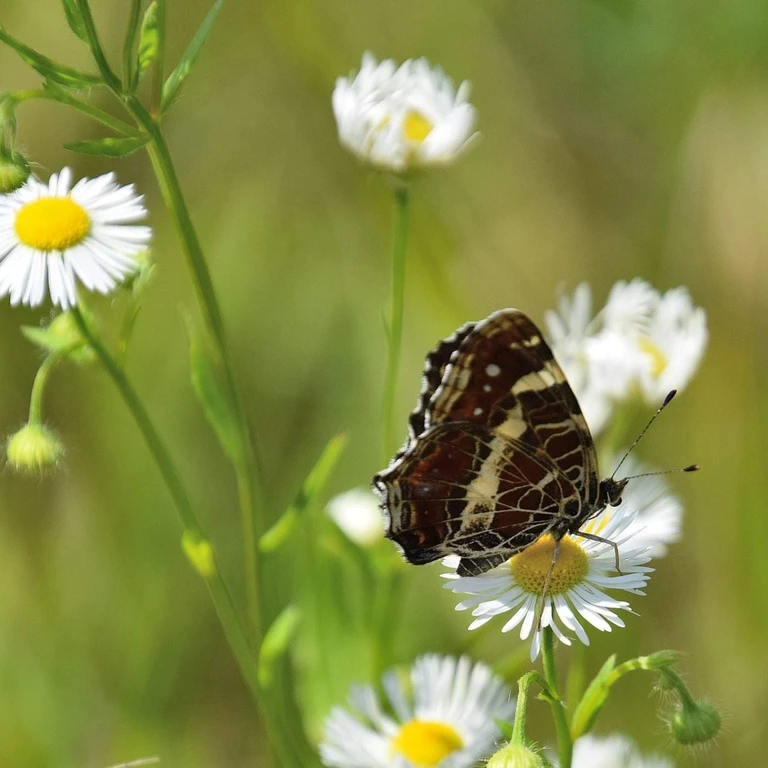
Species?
Araschnia levana
